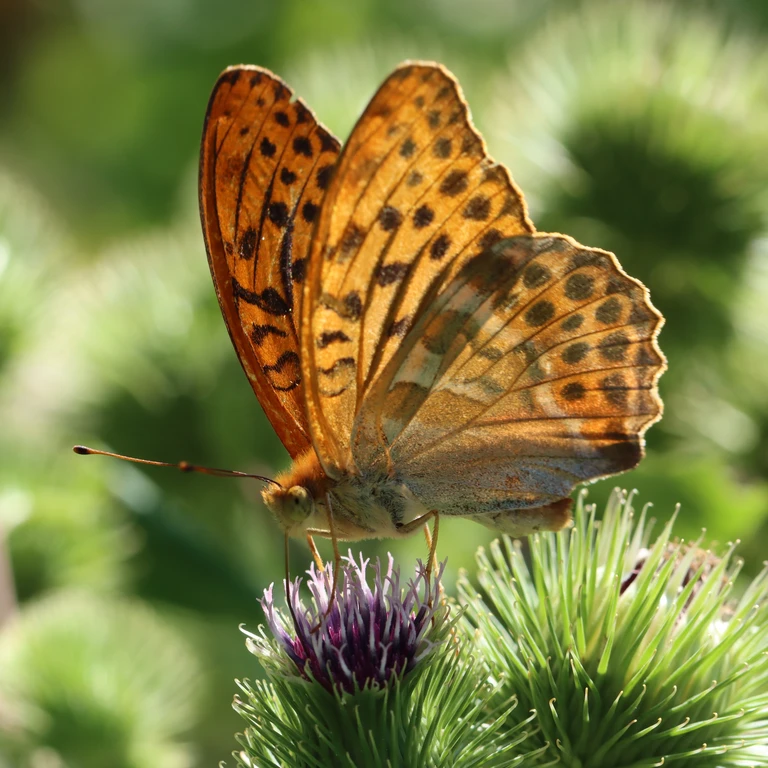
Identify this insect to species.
Argynnis paphia
